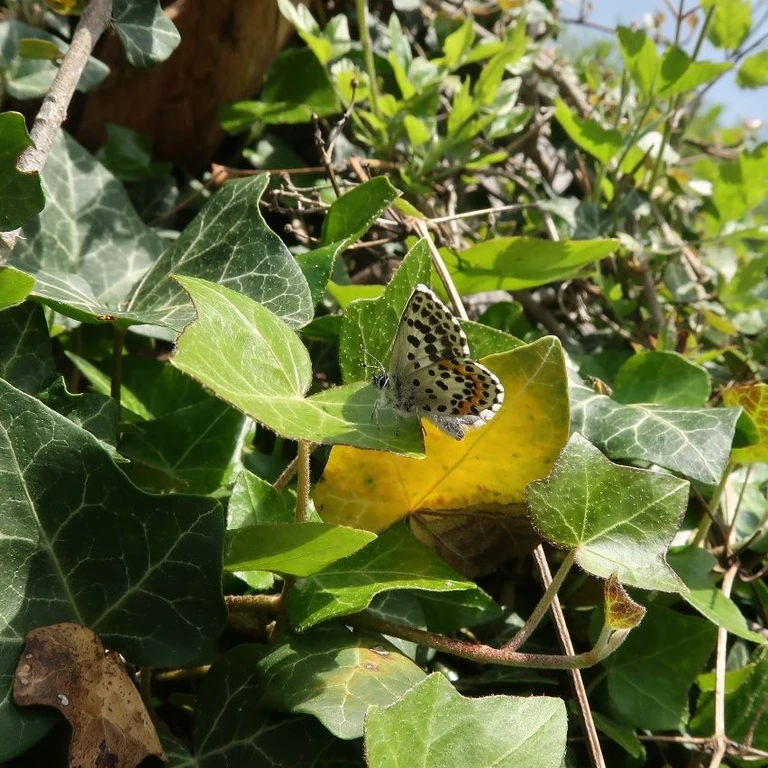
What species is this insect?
Scolitantides orion
